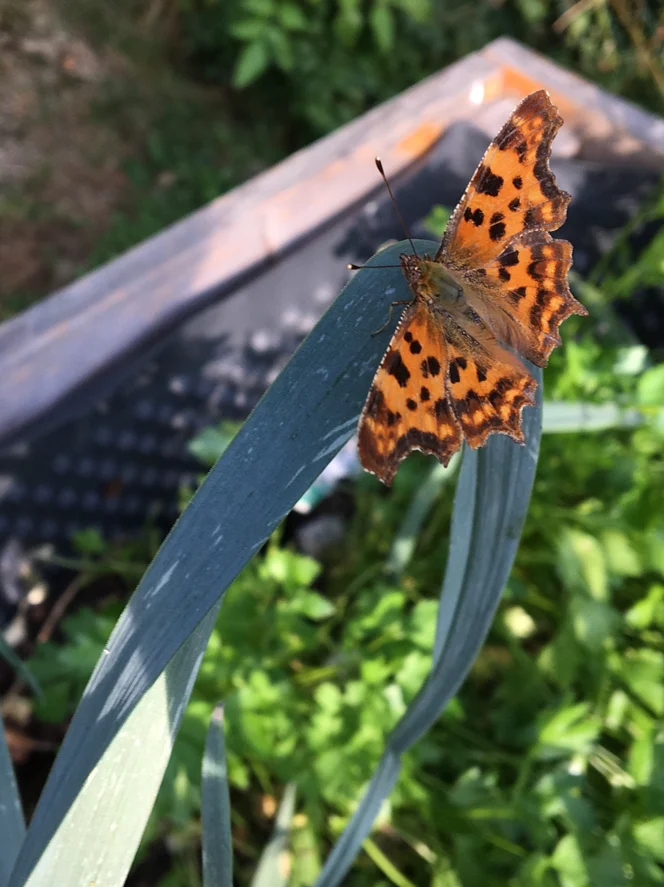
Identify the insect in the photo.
Polygonia c-album
